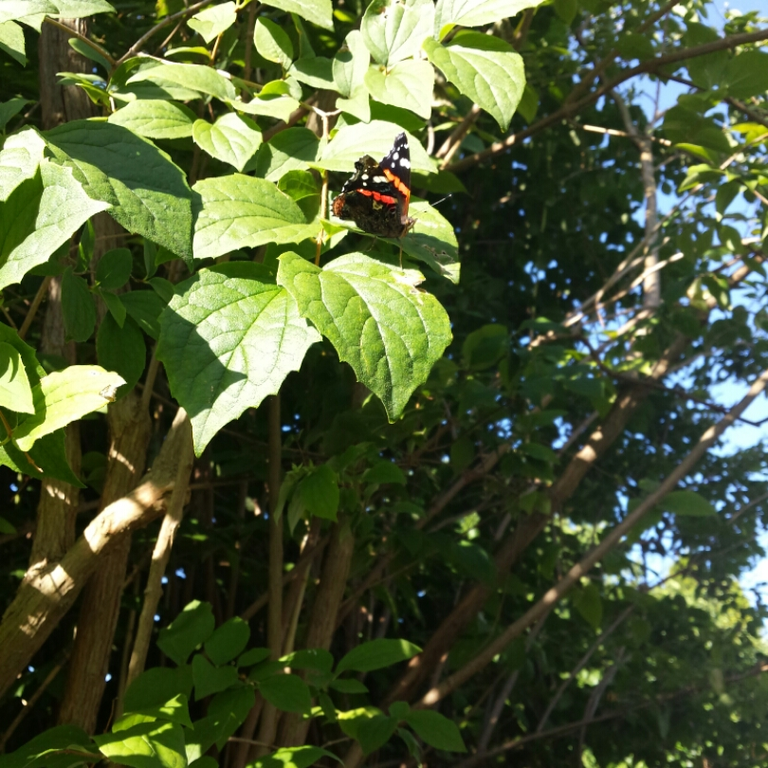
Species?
Vanessa atalanta
